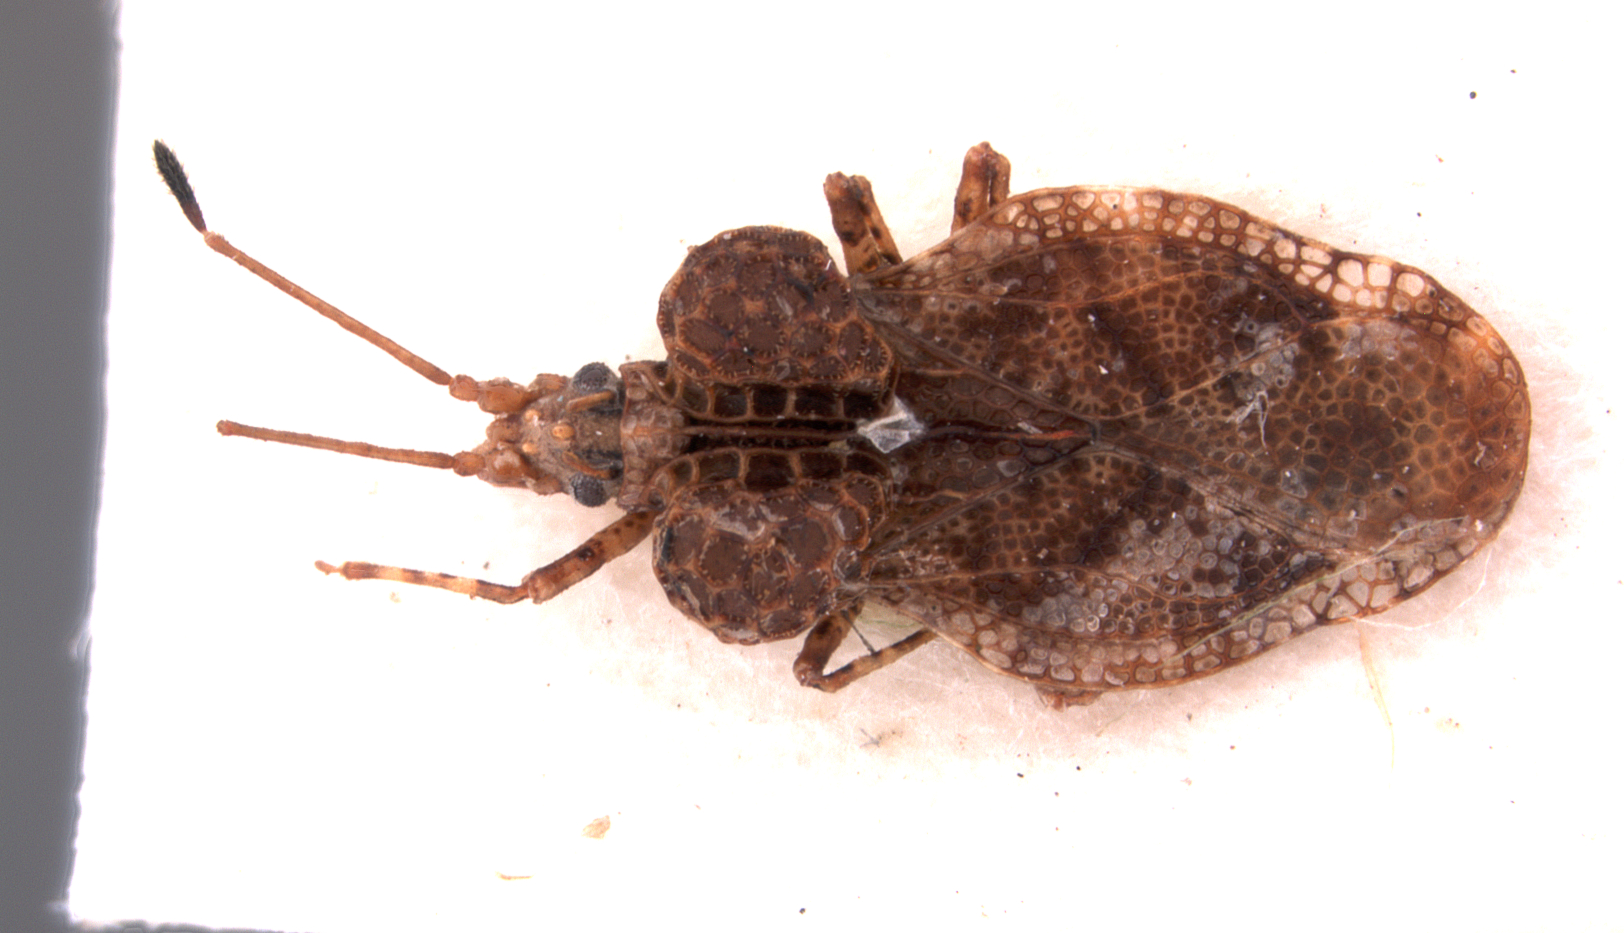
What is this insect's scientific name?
Dictyotingis monticula
